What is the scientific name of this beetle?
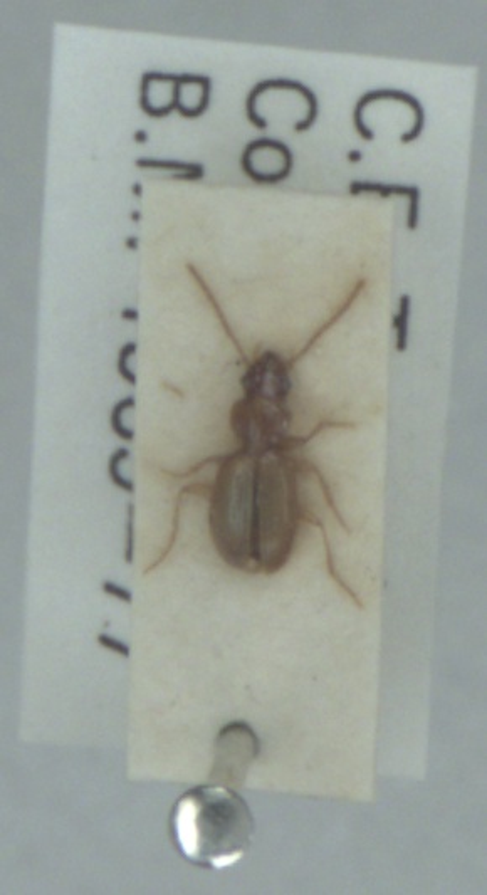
Epaphius secalis
